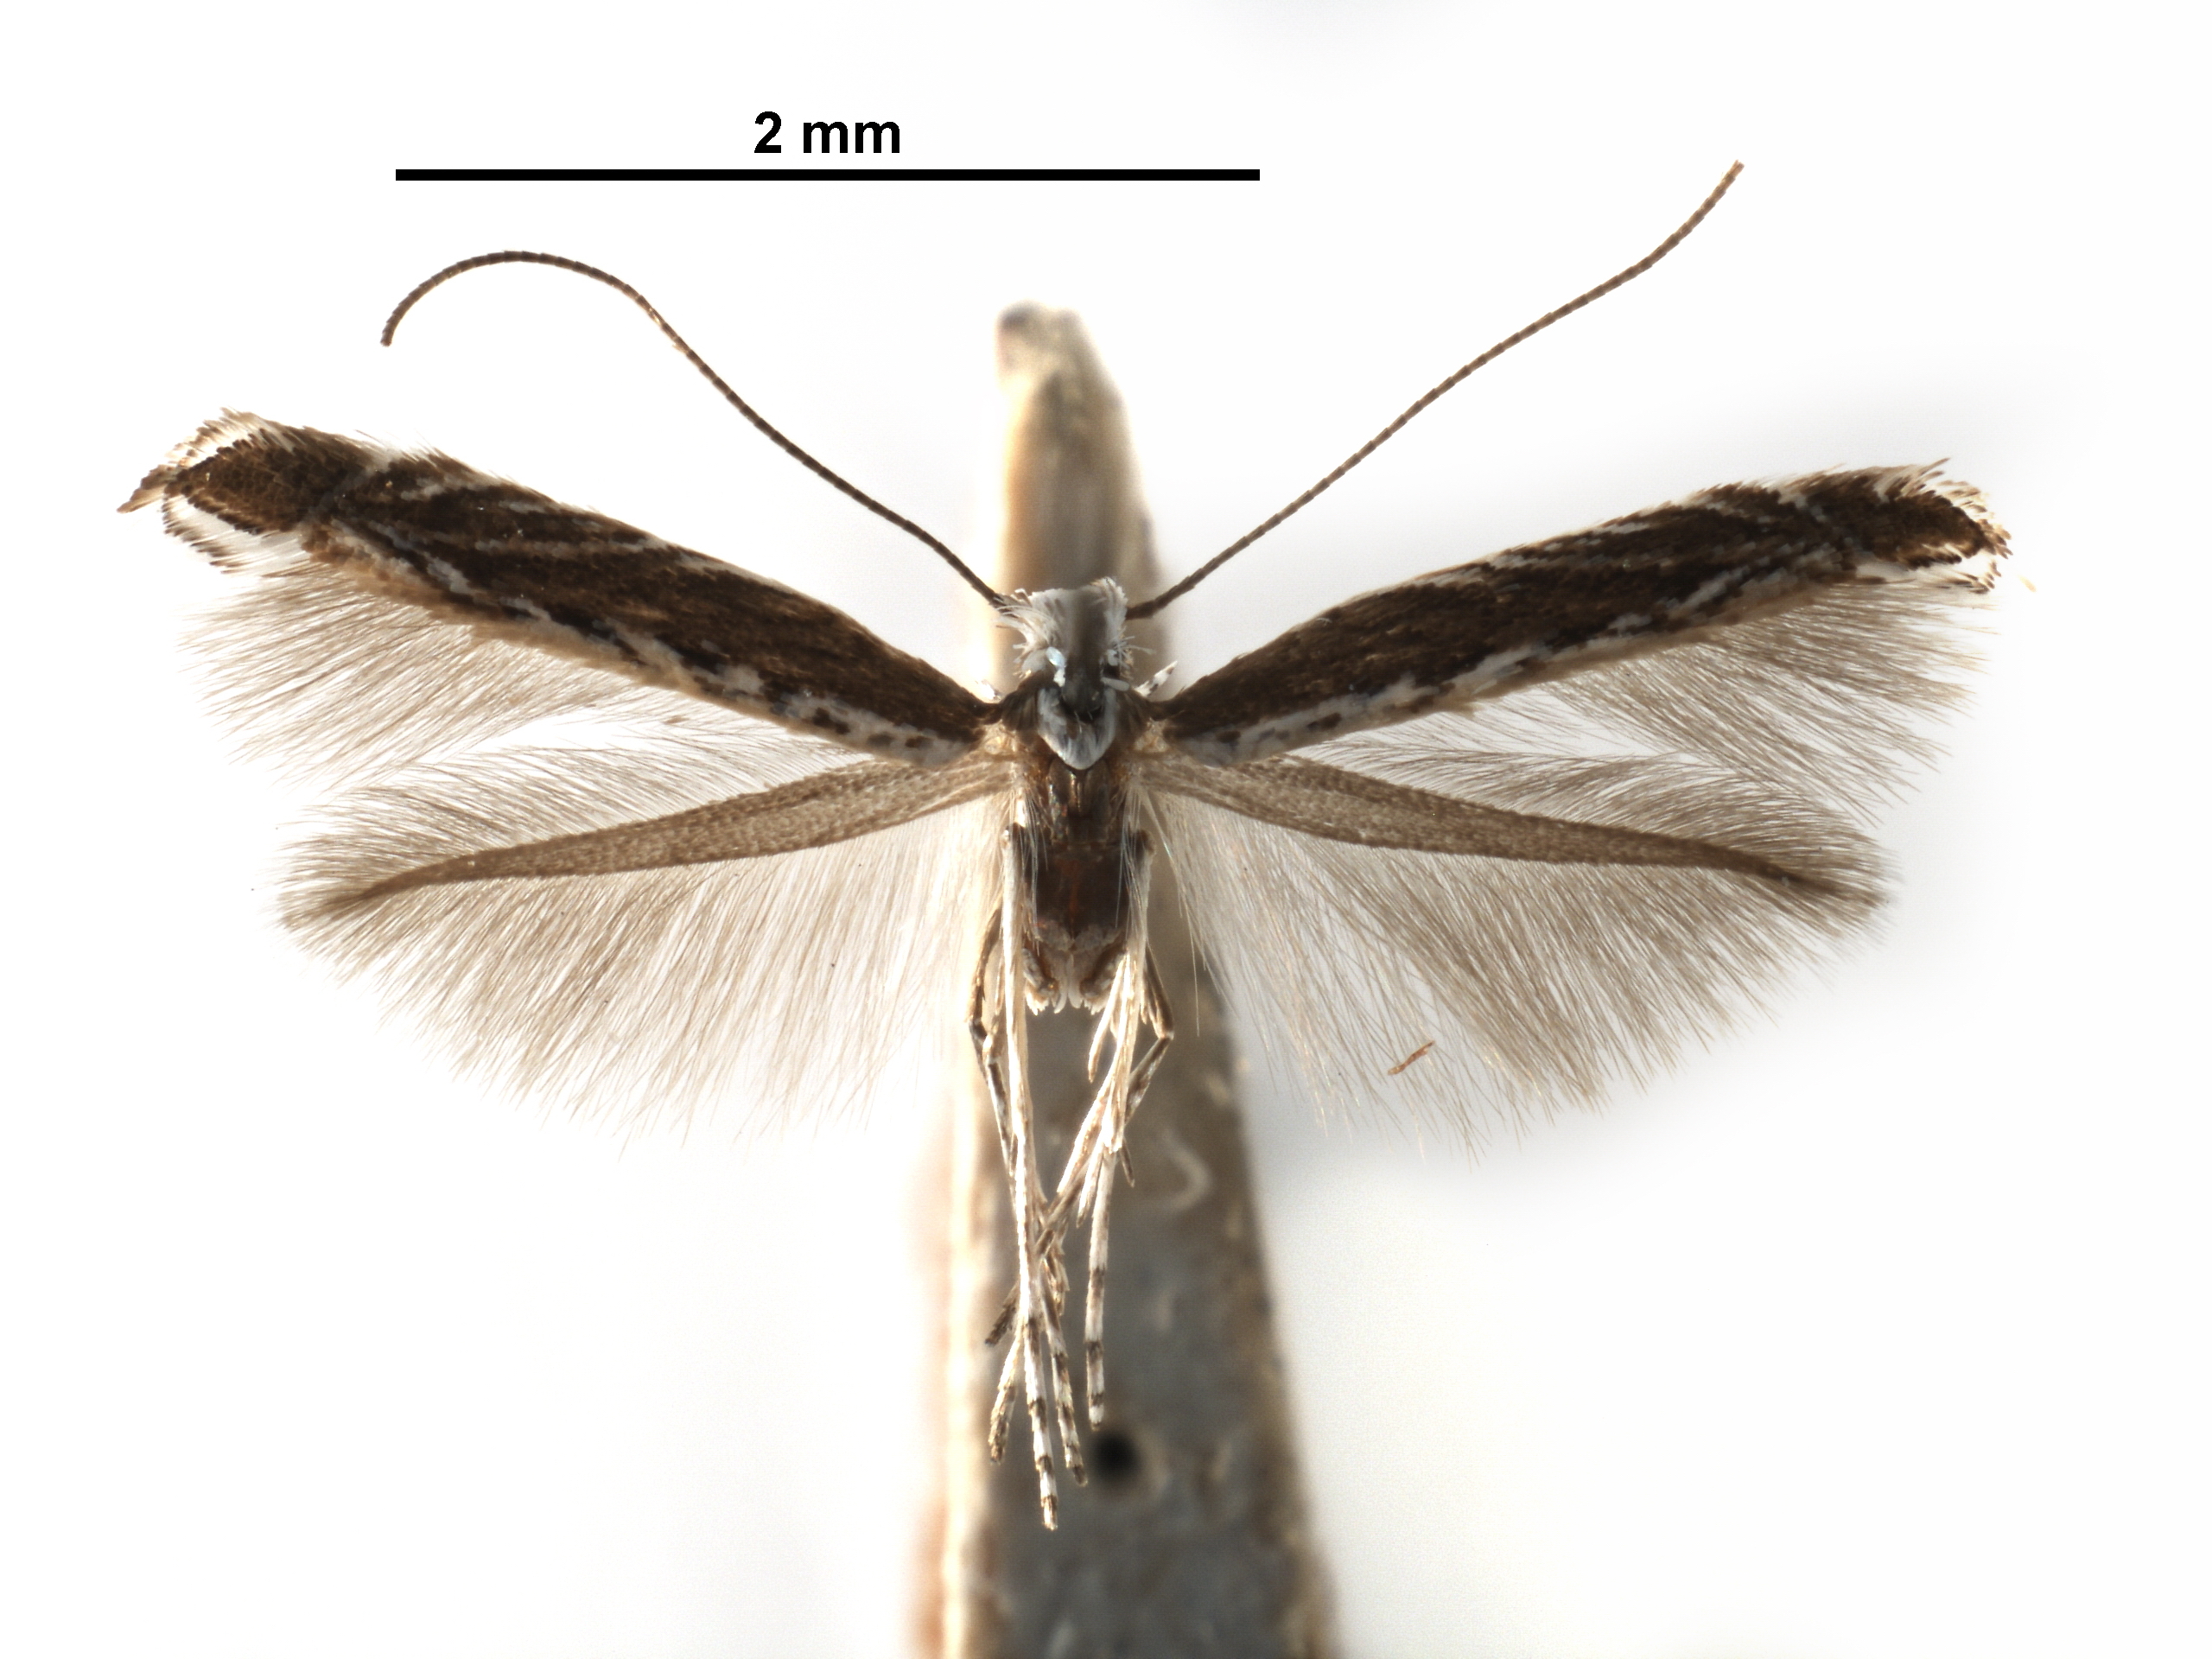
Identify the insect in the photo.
Acrocercops quinquistrigella
